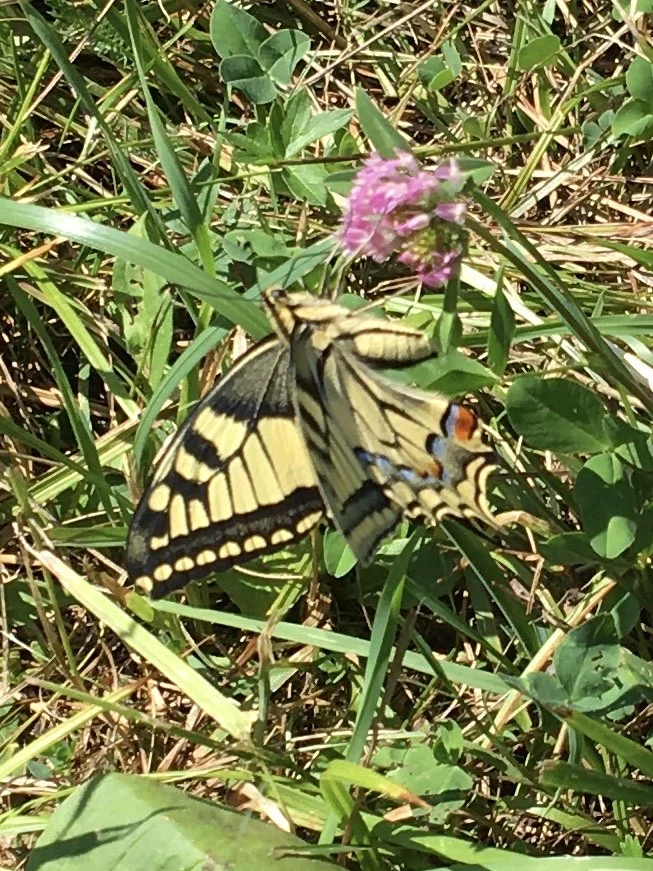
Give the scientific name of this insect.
Papilio machaon
